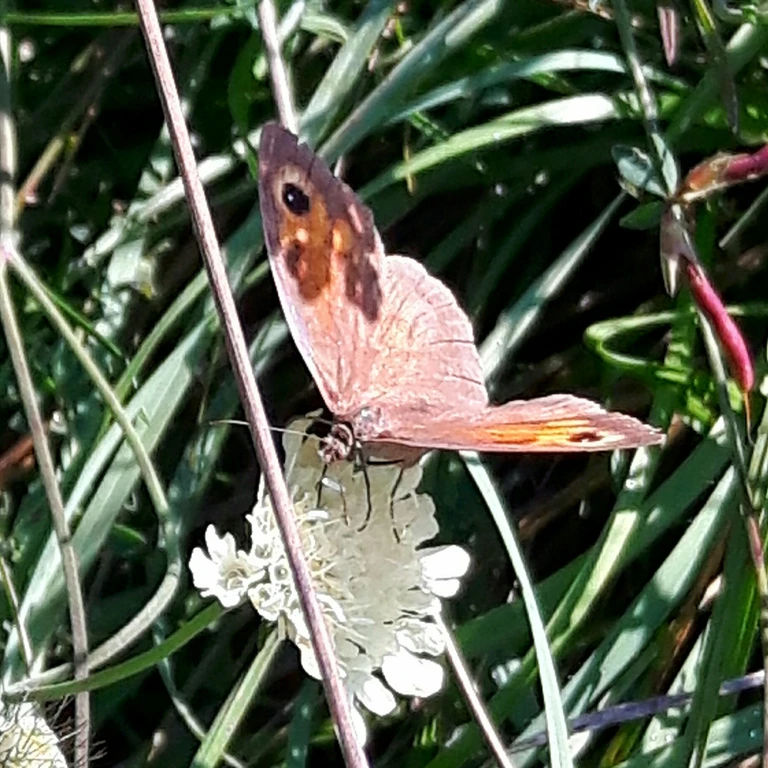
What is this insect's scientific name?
Maniola jurtina
